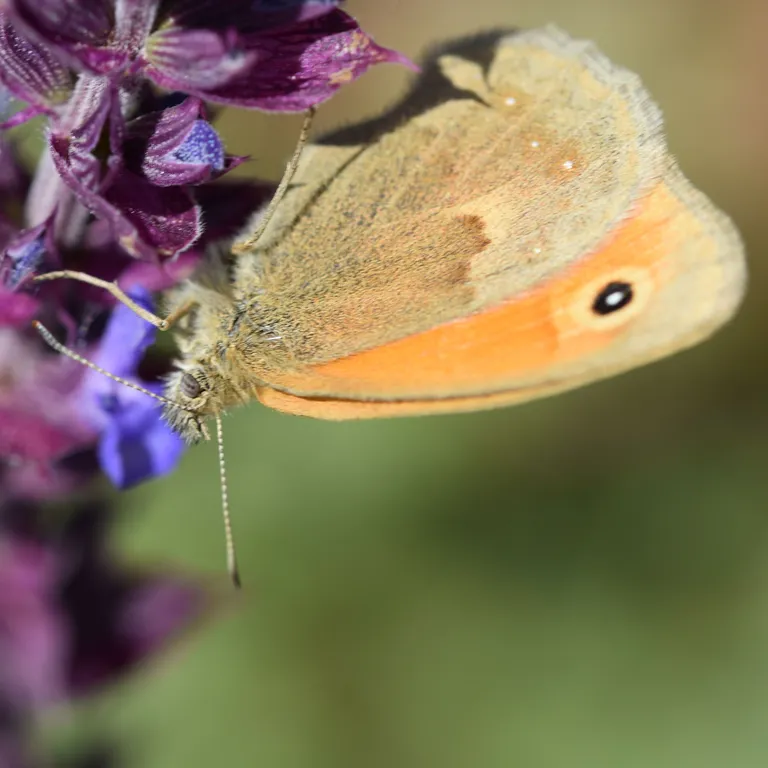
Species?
Coenonympha pamphilus
